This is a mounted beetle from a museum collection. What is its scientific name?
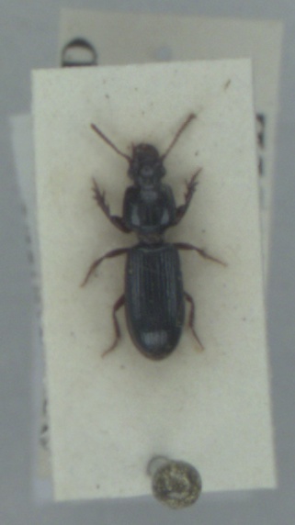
Clivina fossor
